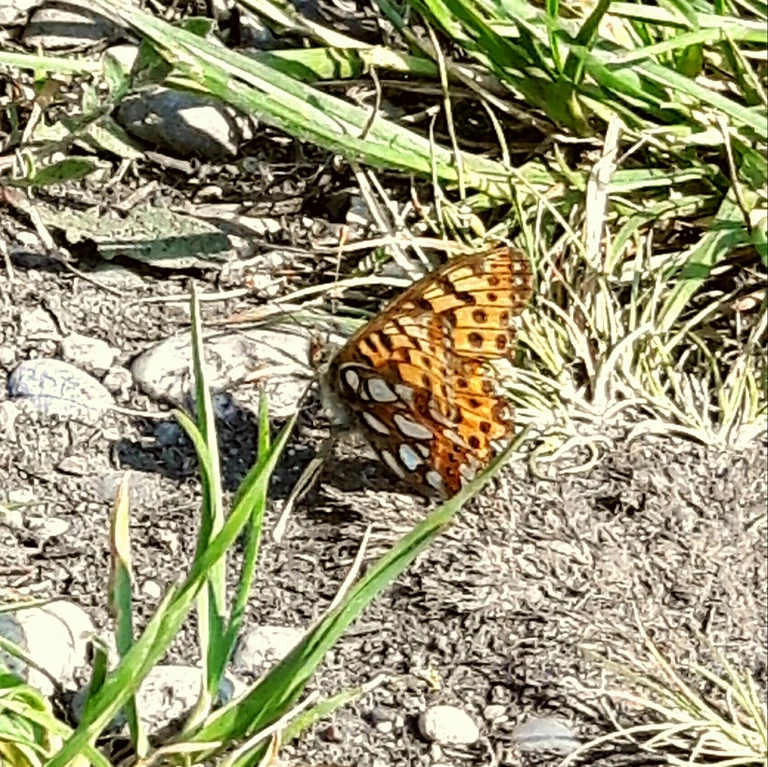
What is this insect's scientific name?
Issoria lathonia
